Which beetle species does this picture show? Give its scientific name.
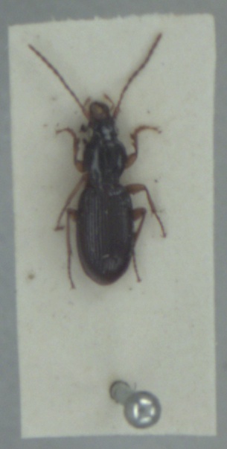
Stomis pumicatus
